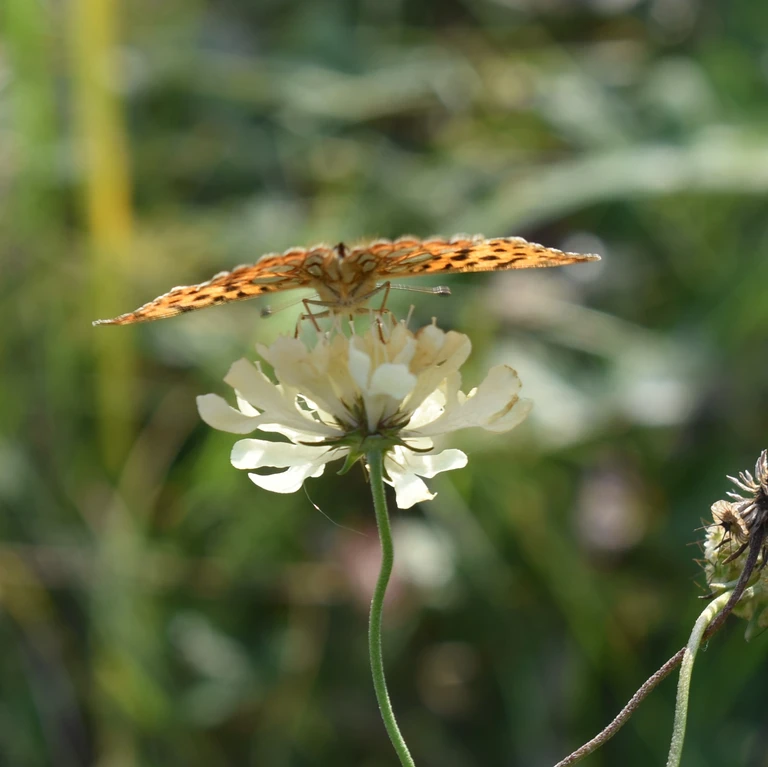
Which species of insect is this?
Issoria lathonia
